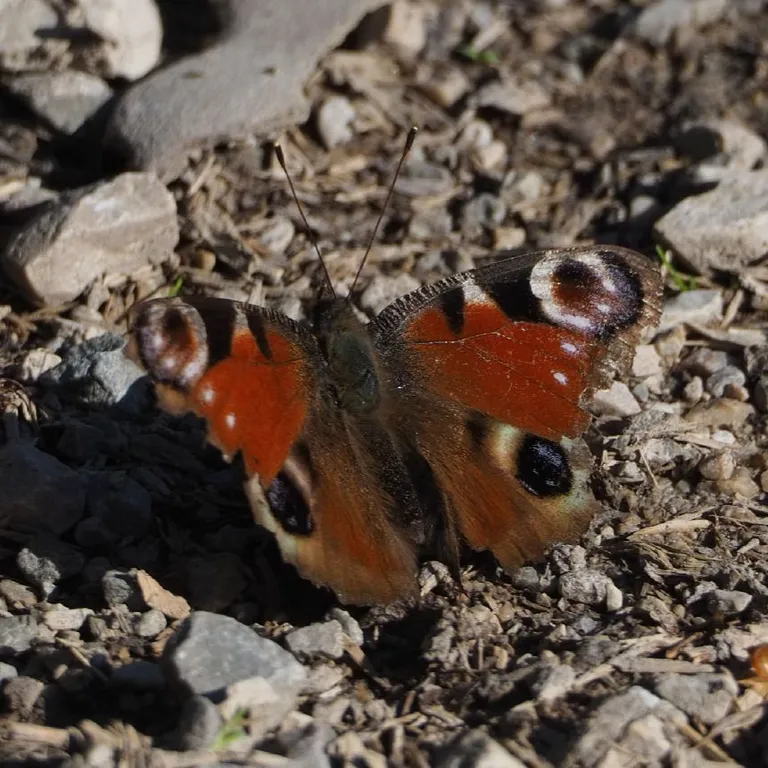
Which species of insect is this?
Aglais io
